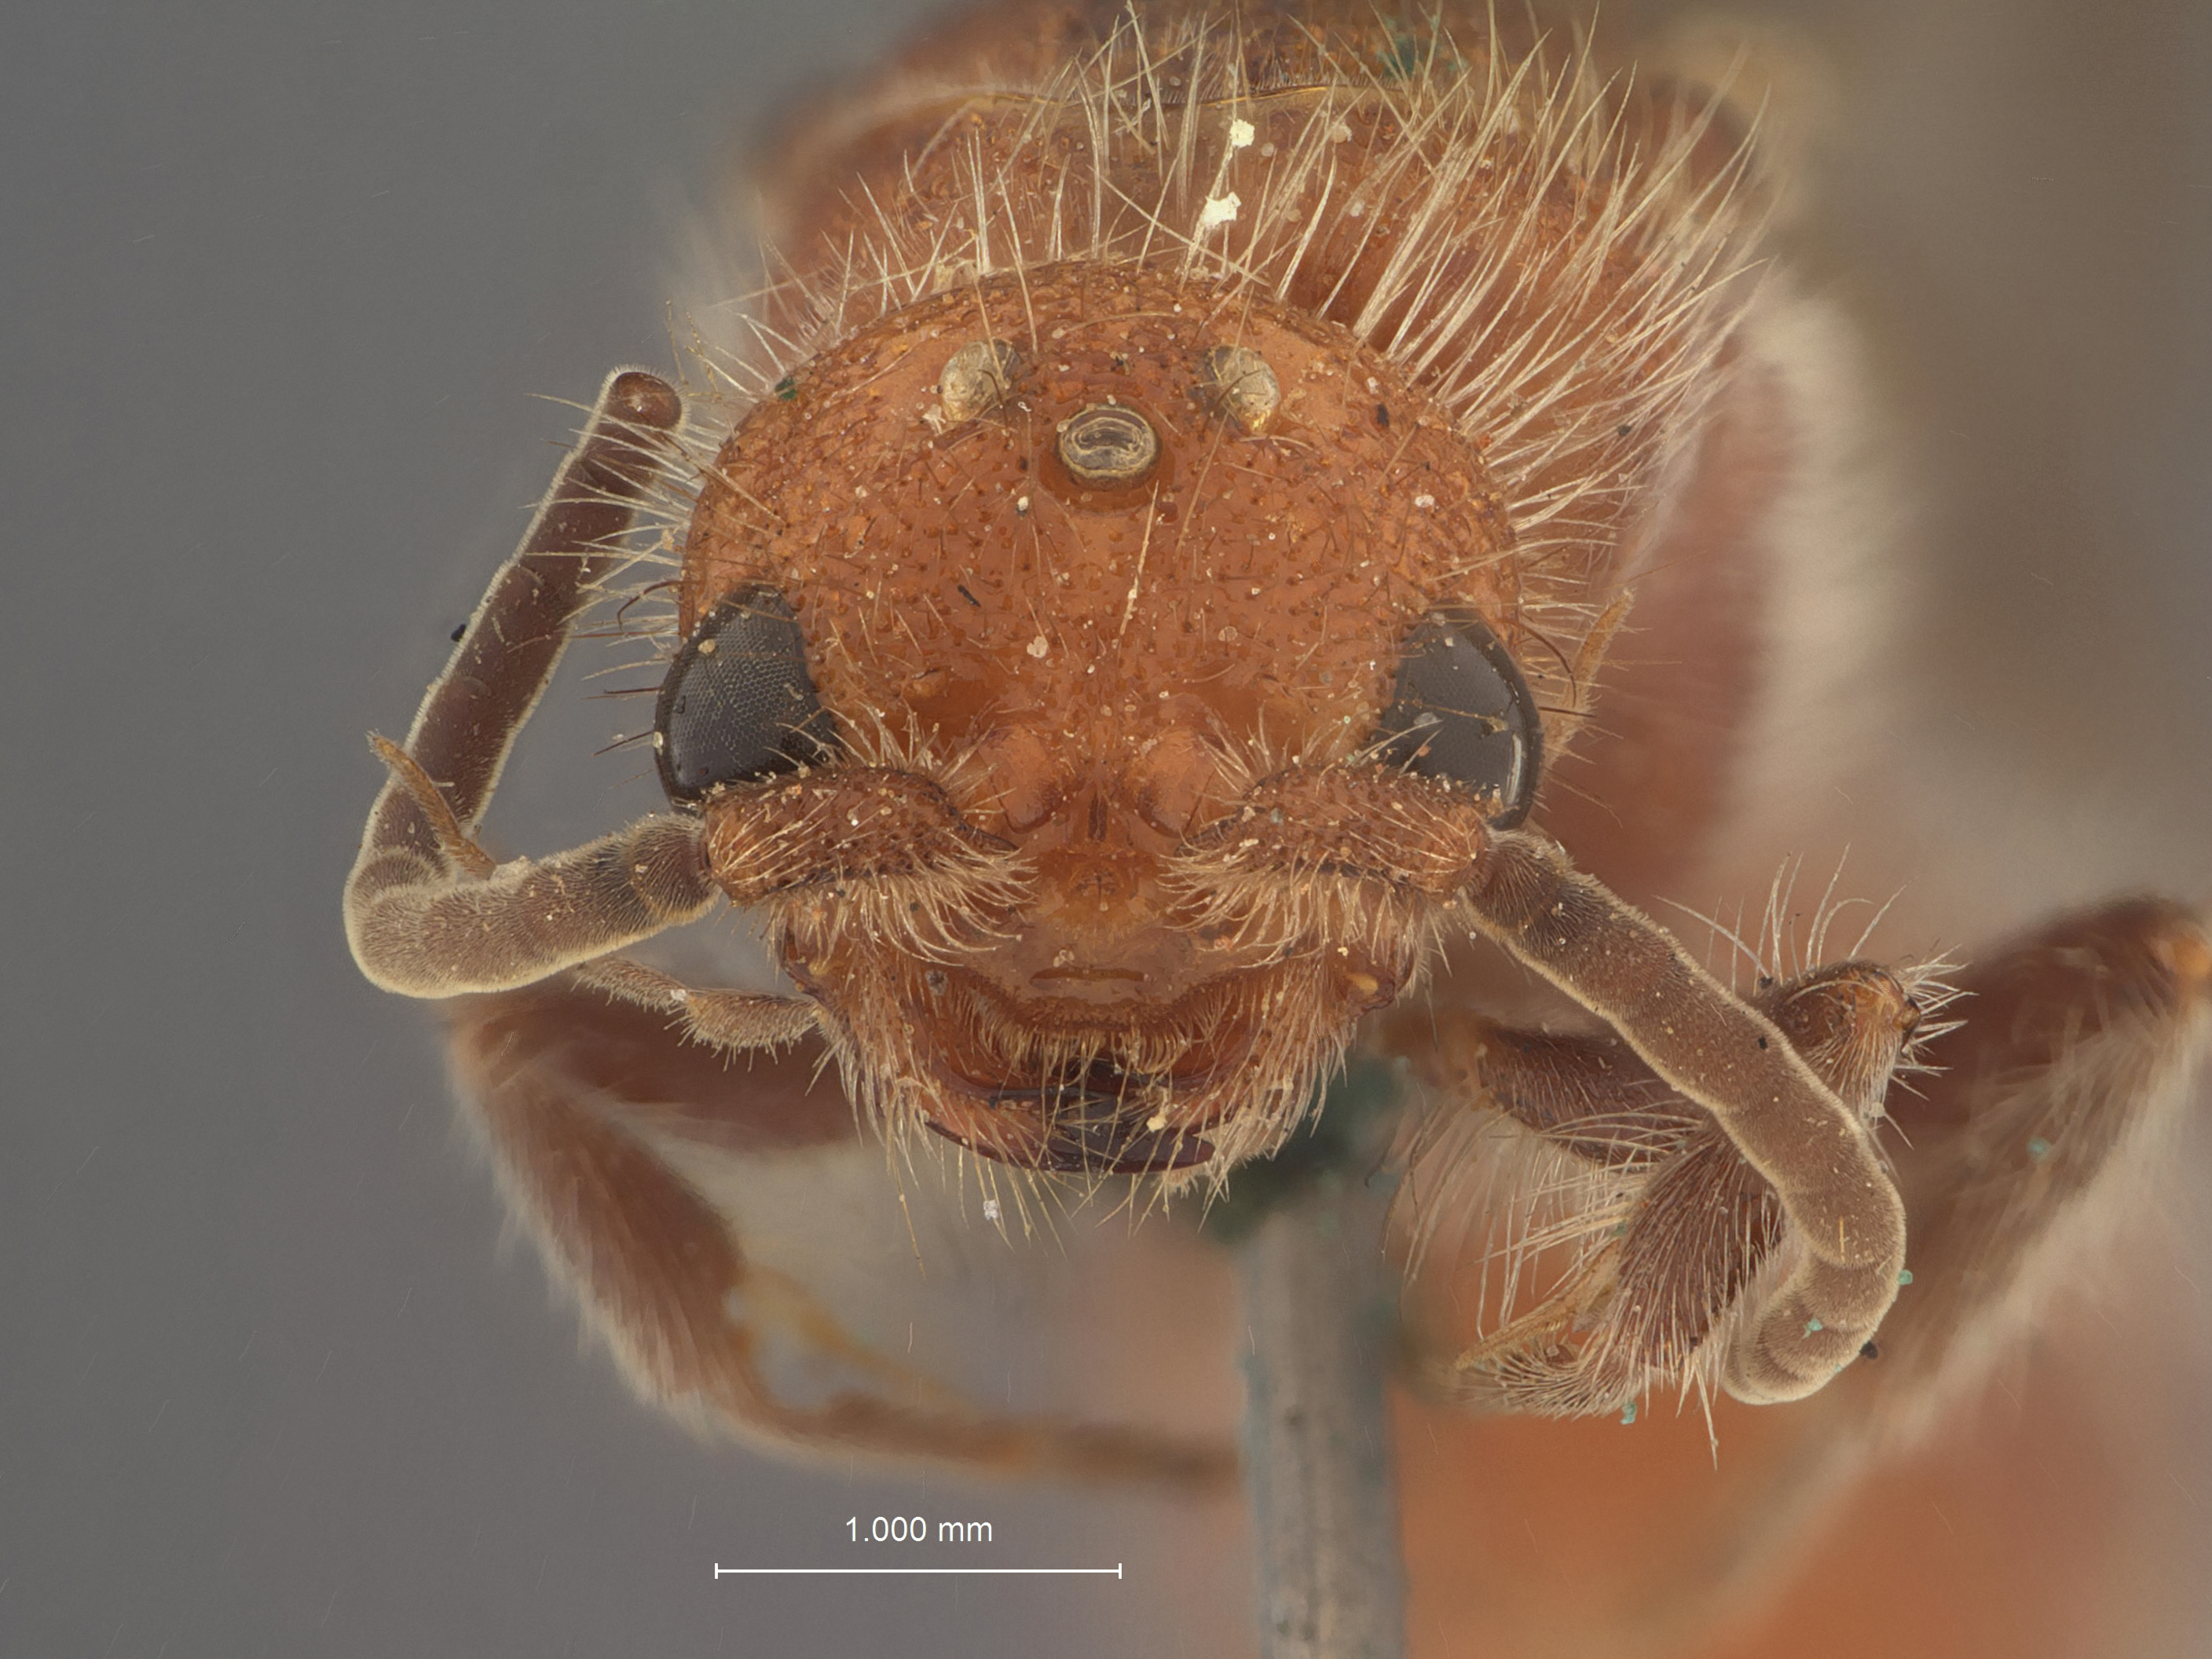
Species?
Mutilla jason
